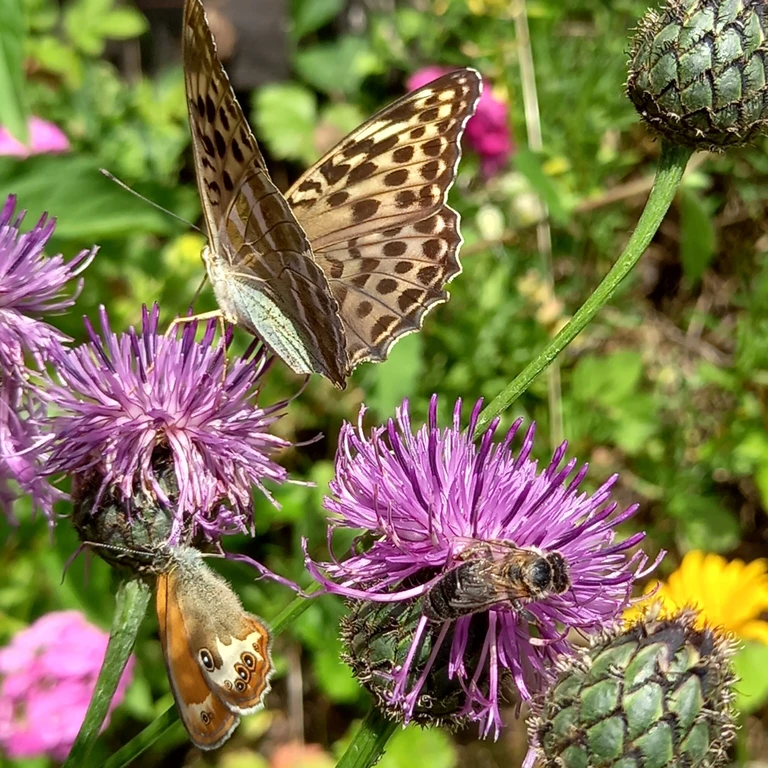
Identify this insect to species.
Argynnis paphia
